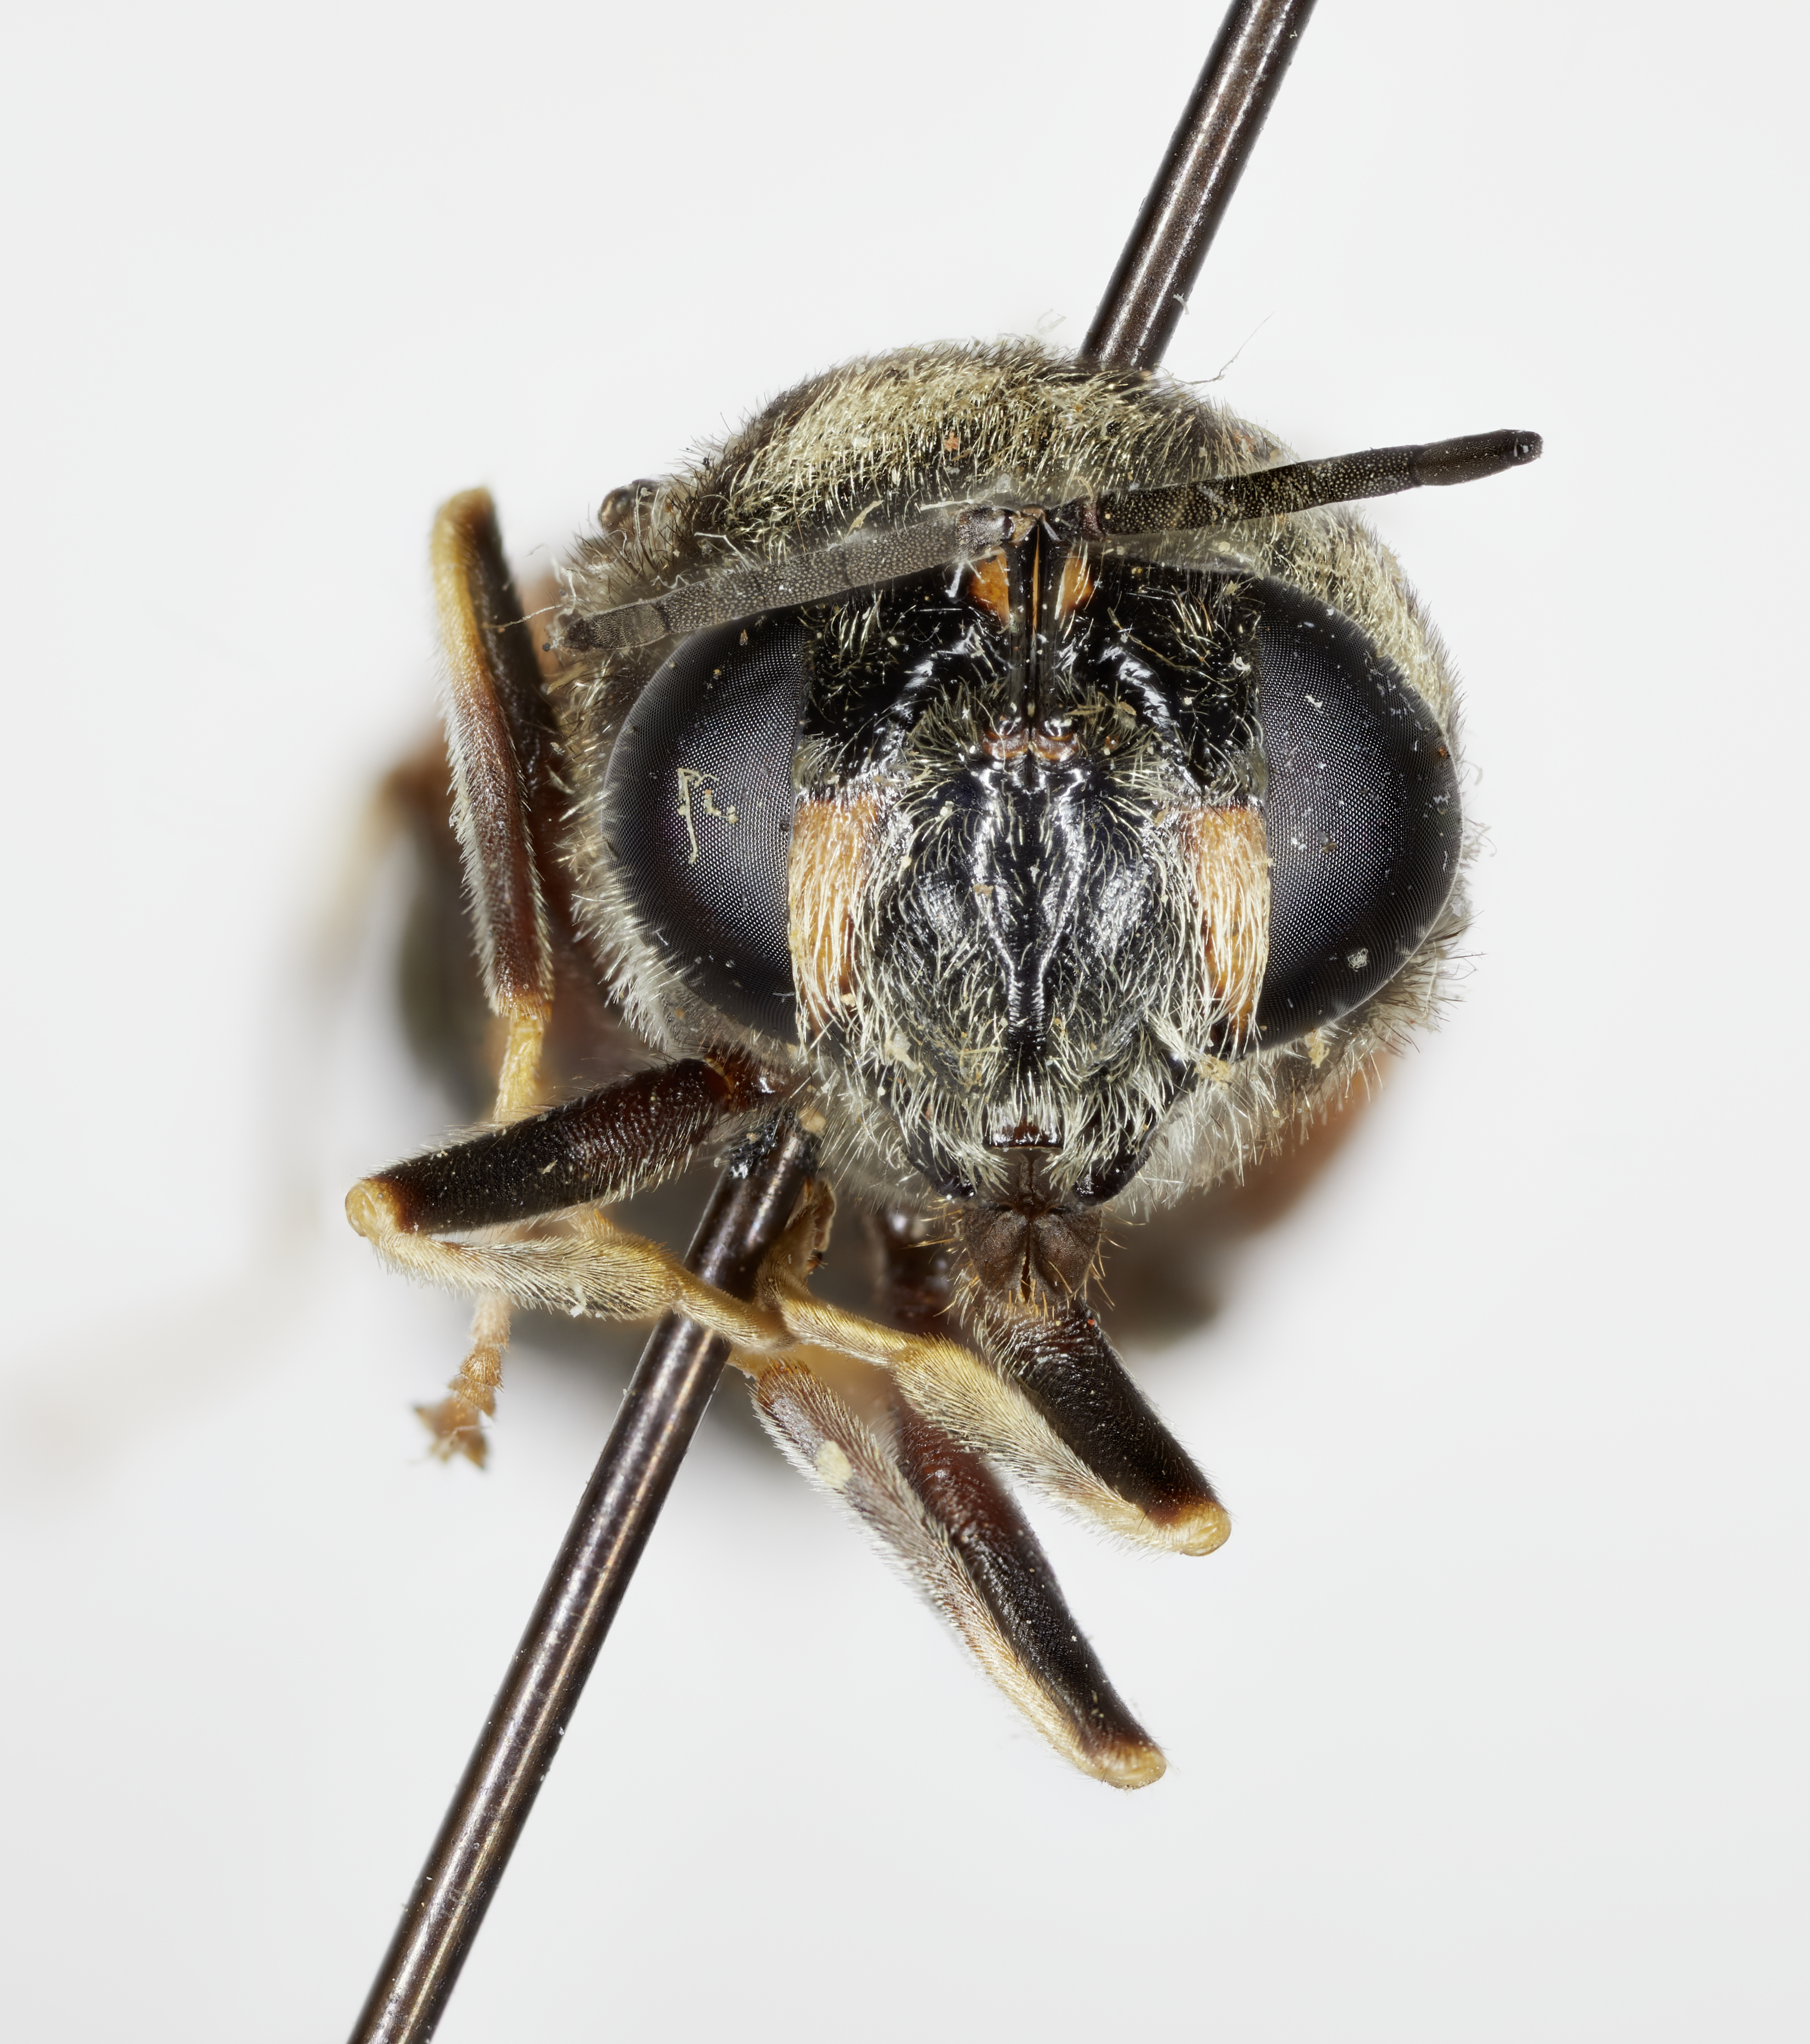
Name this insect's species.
Stratiomys floridensis
